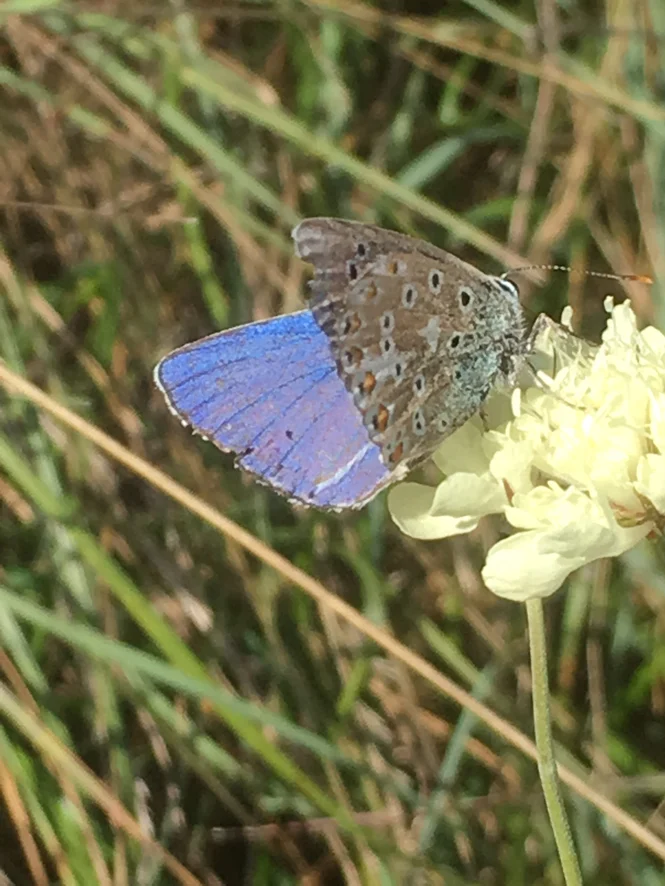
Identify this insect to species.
Lysandra bellargus
